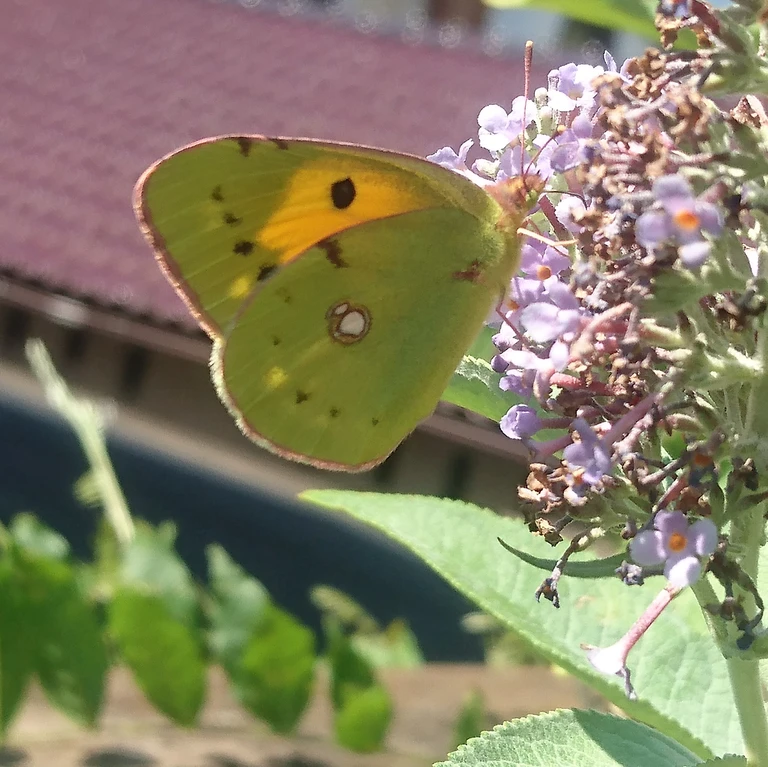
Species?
Colias croceus
